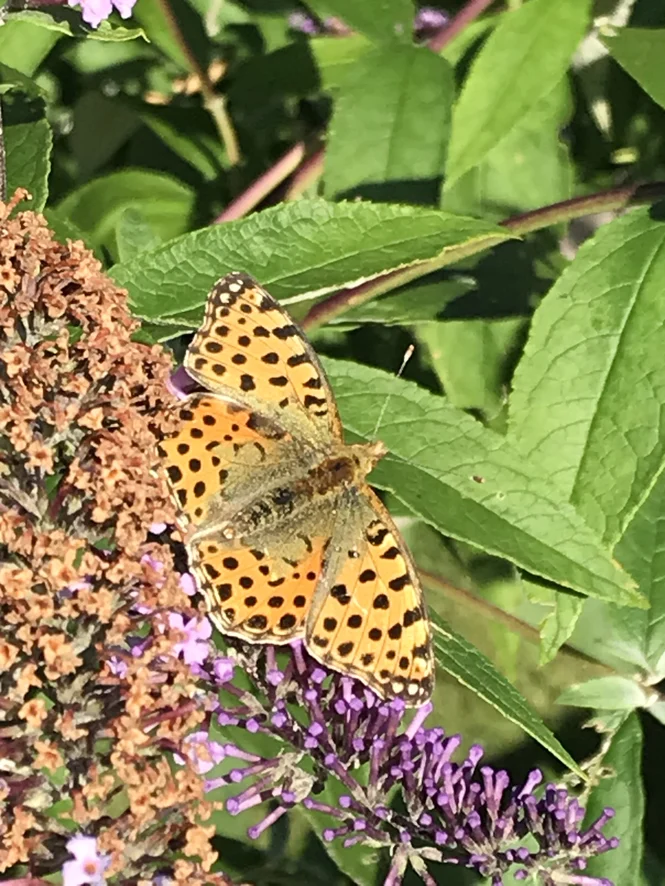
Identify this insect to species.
Issoria lathonia
